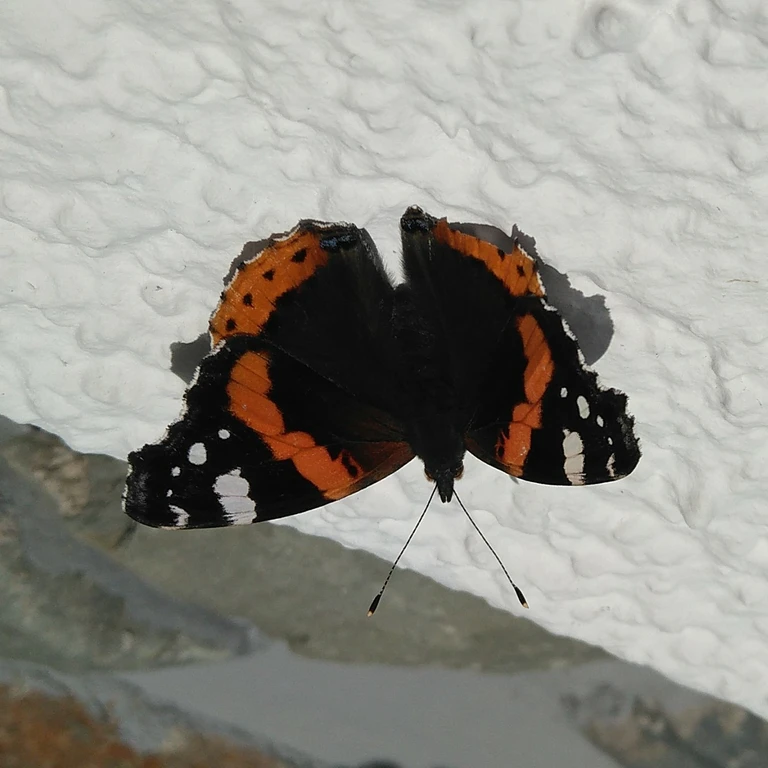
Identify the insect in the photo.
Vanessa atalanta
